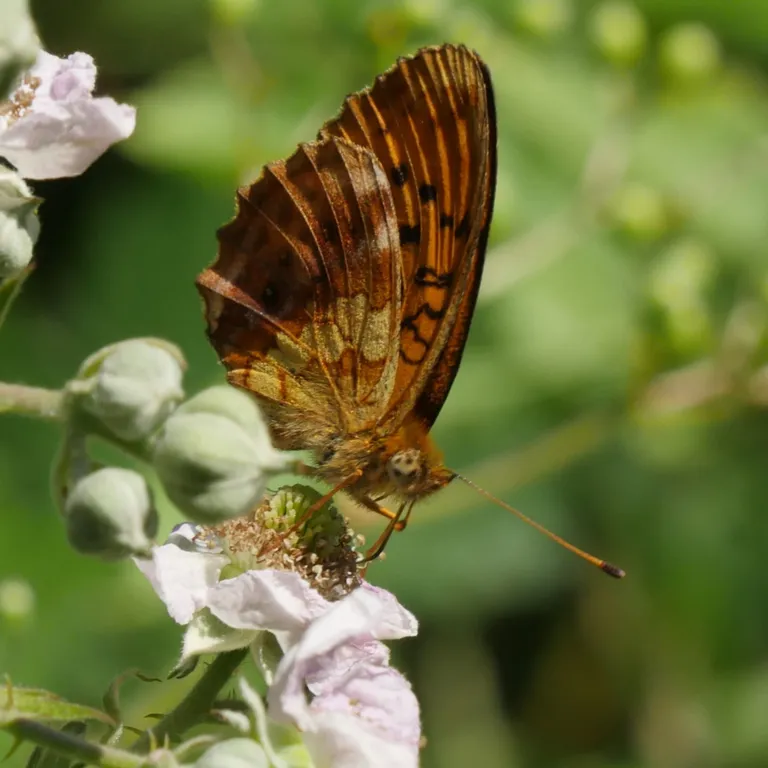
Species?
Brenthis daphne
